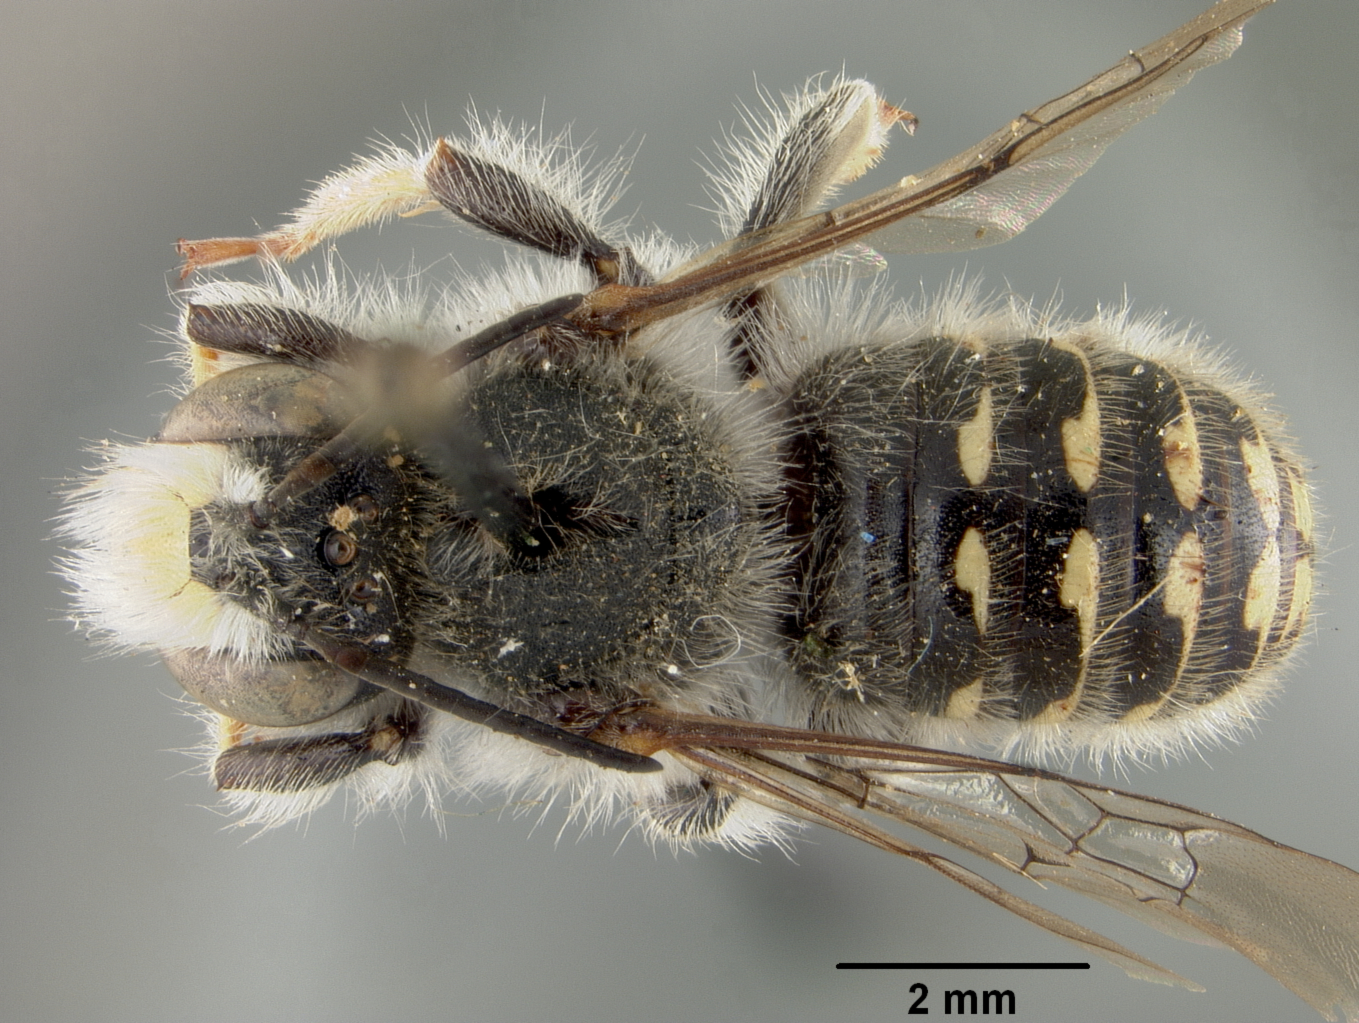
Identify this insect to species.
Anthidium philorum
